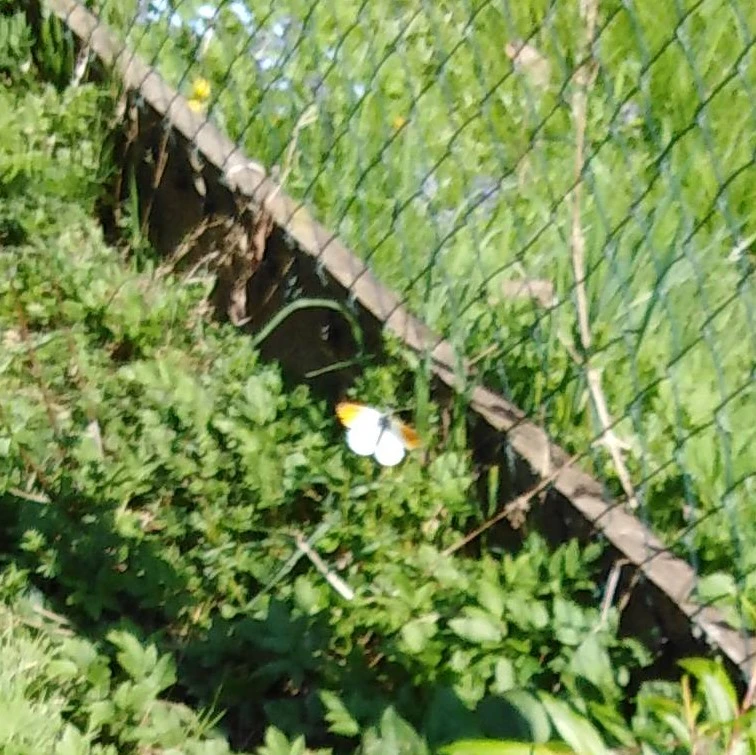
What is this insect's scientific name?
Anthocharis cardamines
